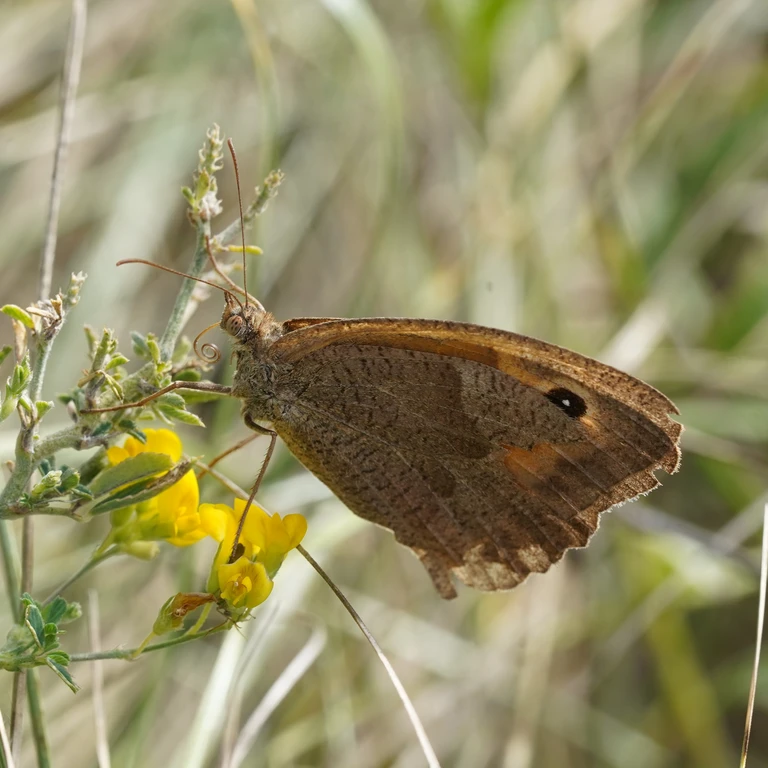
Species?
Maniola jurtina
